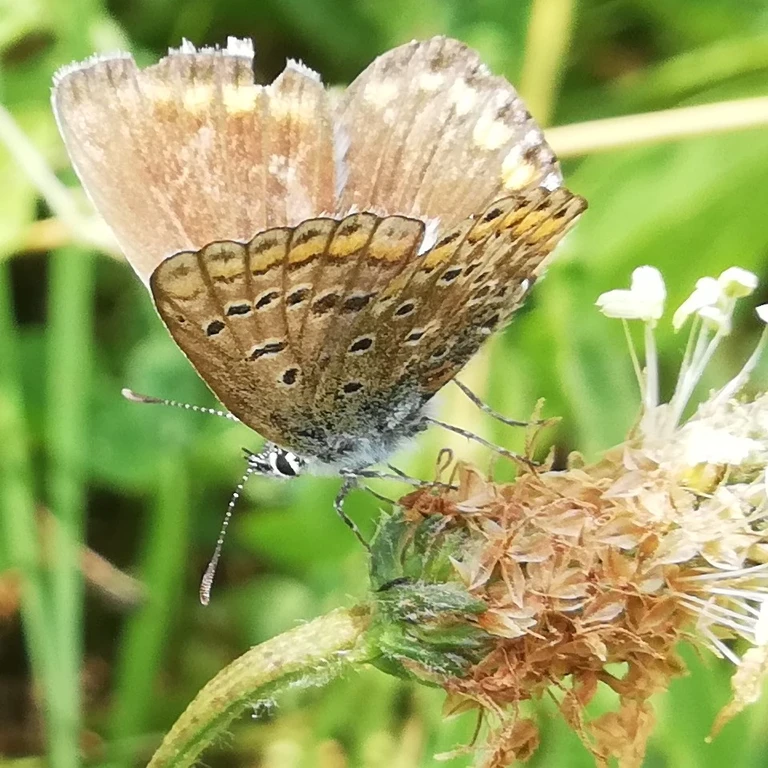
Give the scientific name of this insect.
Polyommatus icarus
